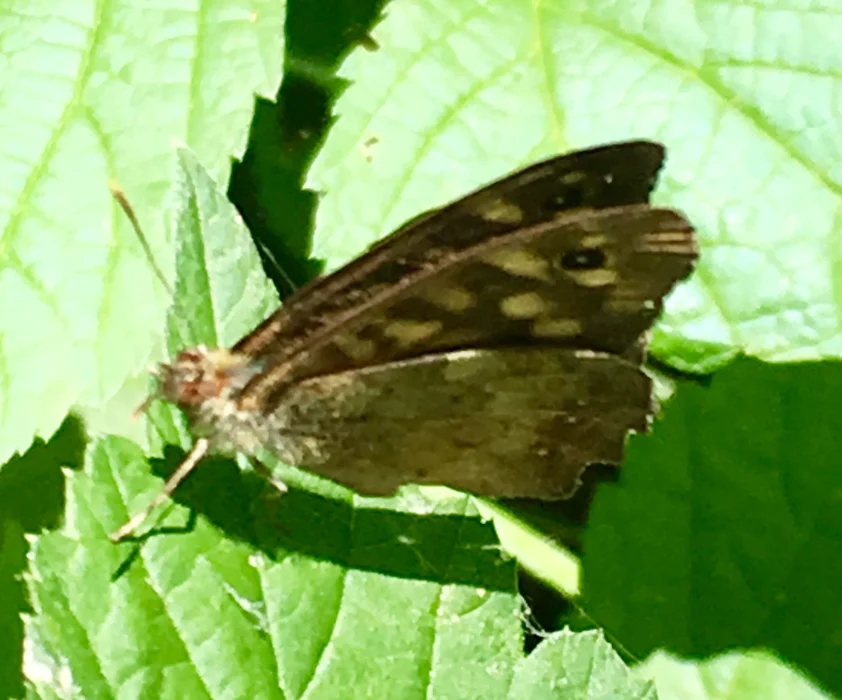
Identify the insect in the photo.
Pararge aegeria
